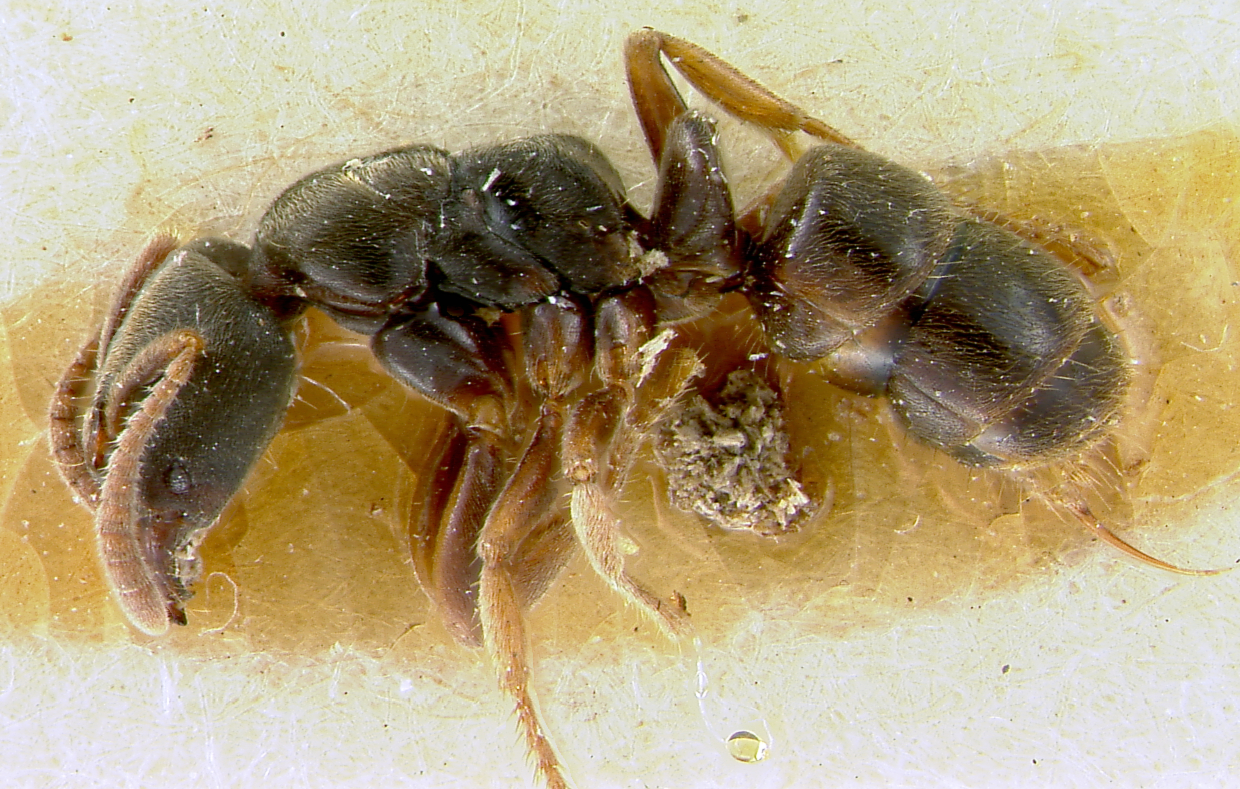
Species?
Ponera cognata
